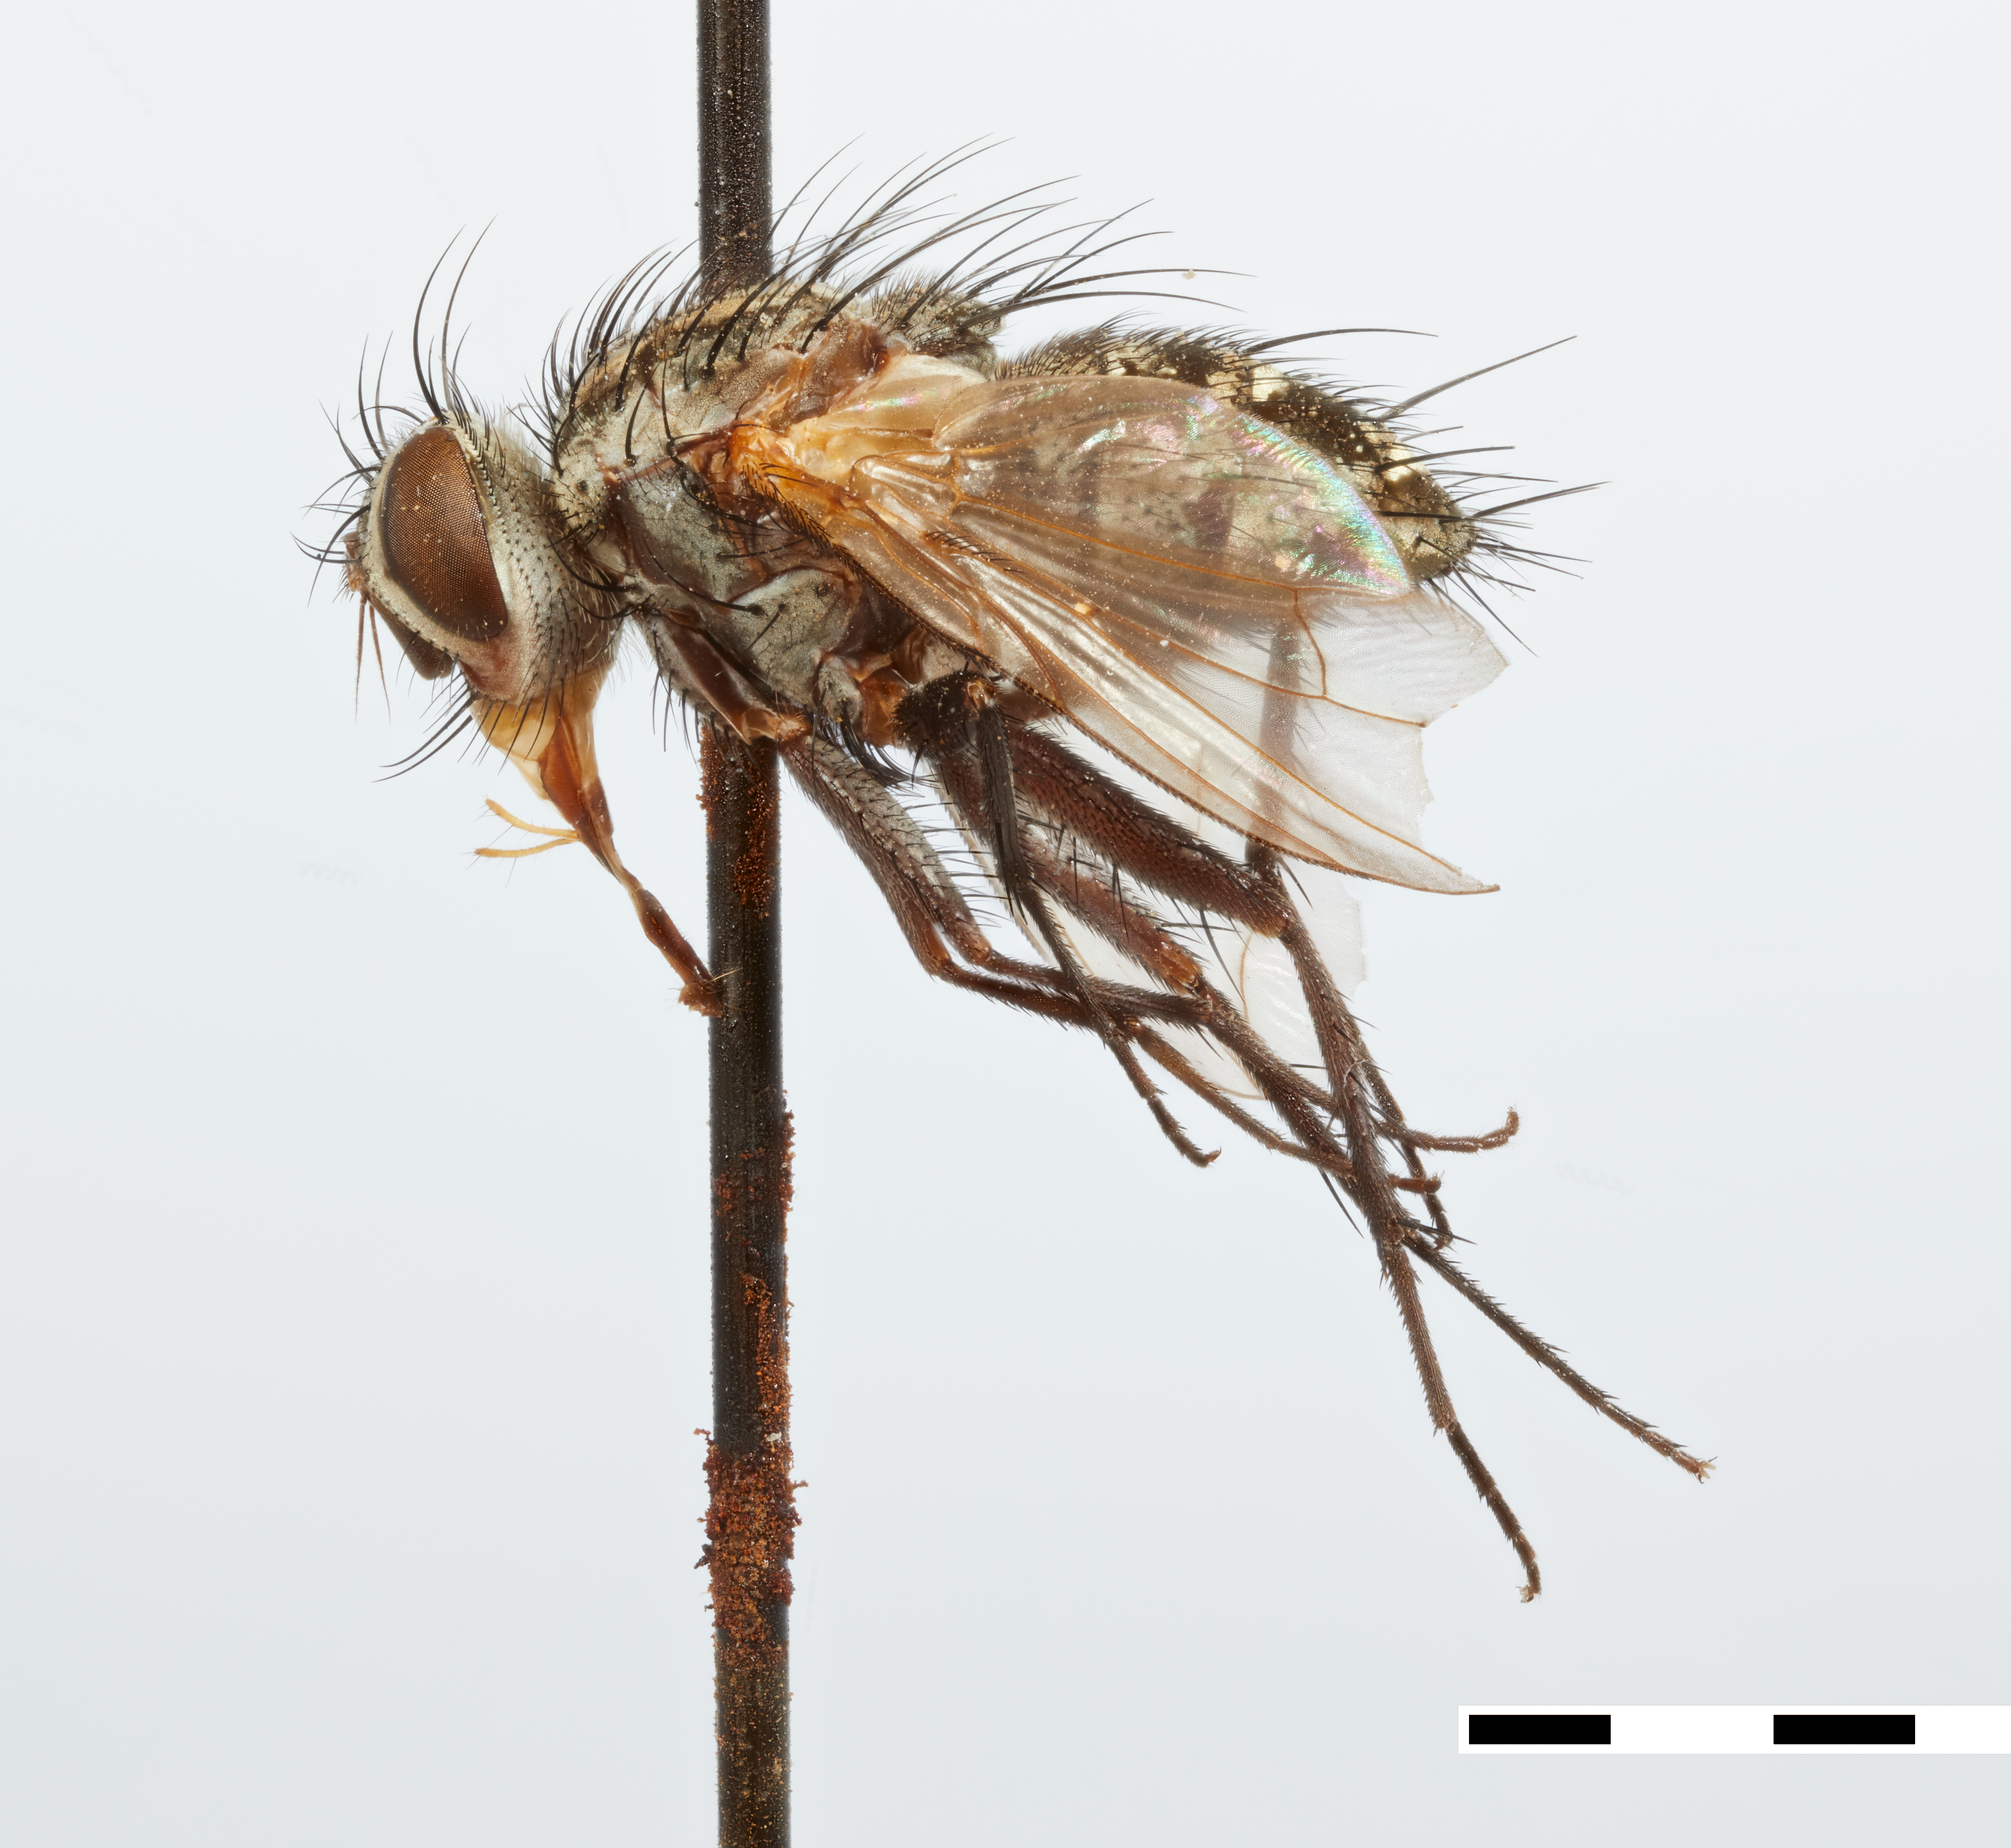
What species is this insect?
Paradidyma peruviana
